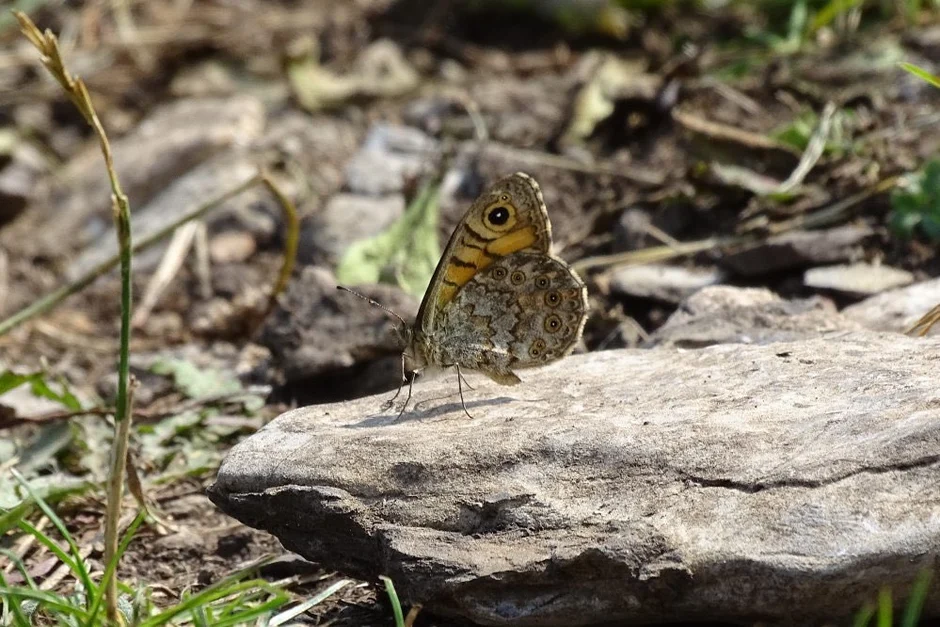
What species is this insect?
Lasiommata megera (also Pararge megera)
